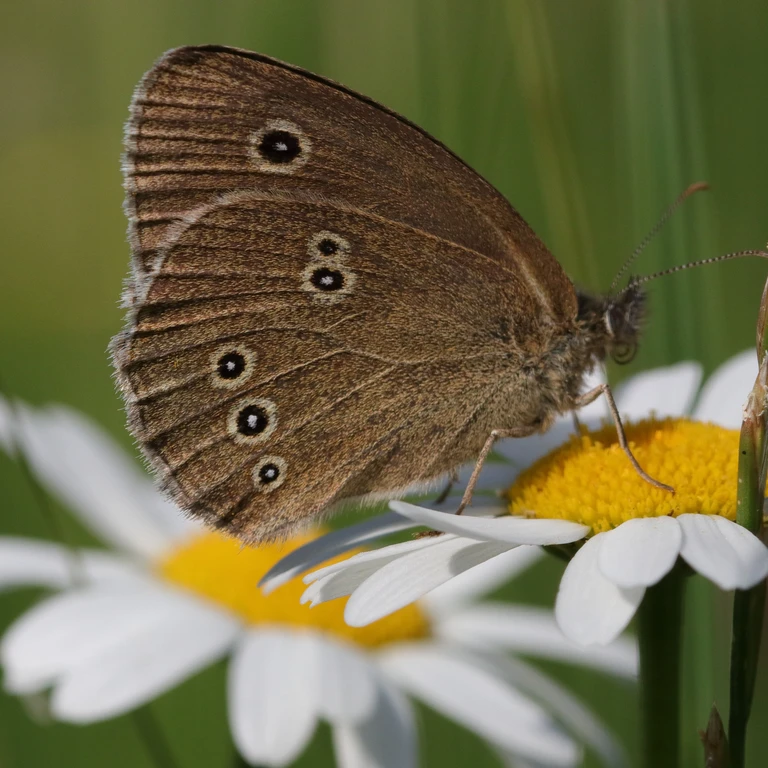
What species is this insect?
Aphantopus hyperantus
